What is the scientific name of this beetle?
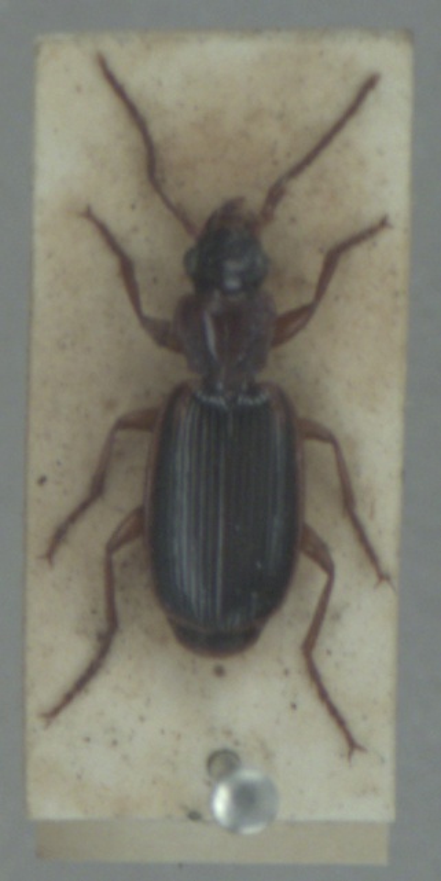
Cymindis axillaris
